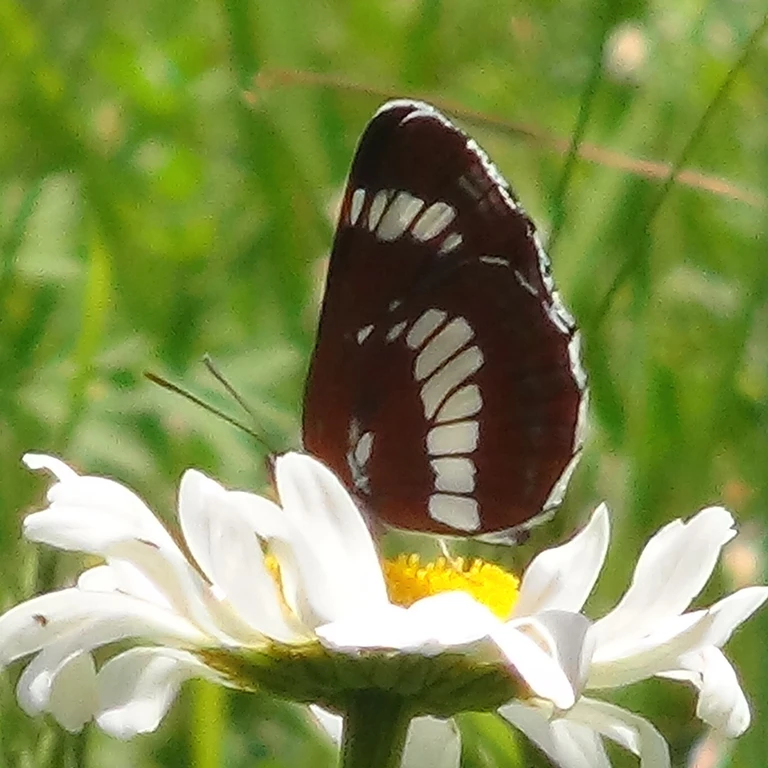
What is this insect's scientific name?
Neptis rivularis
